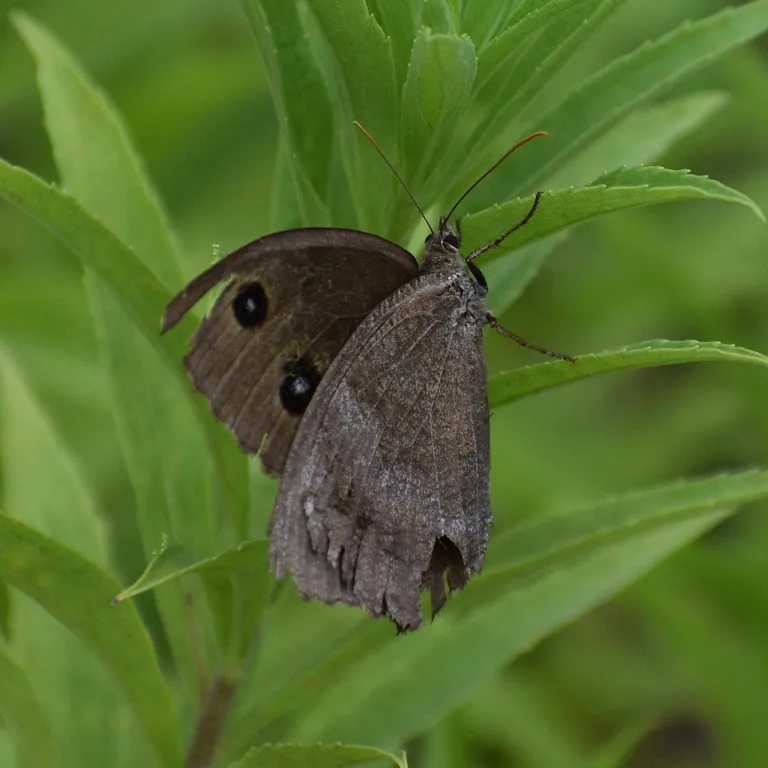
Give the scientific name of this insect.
Minois dryas
